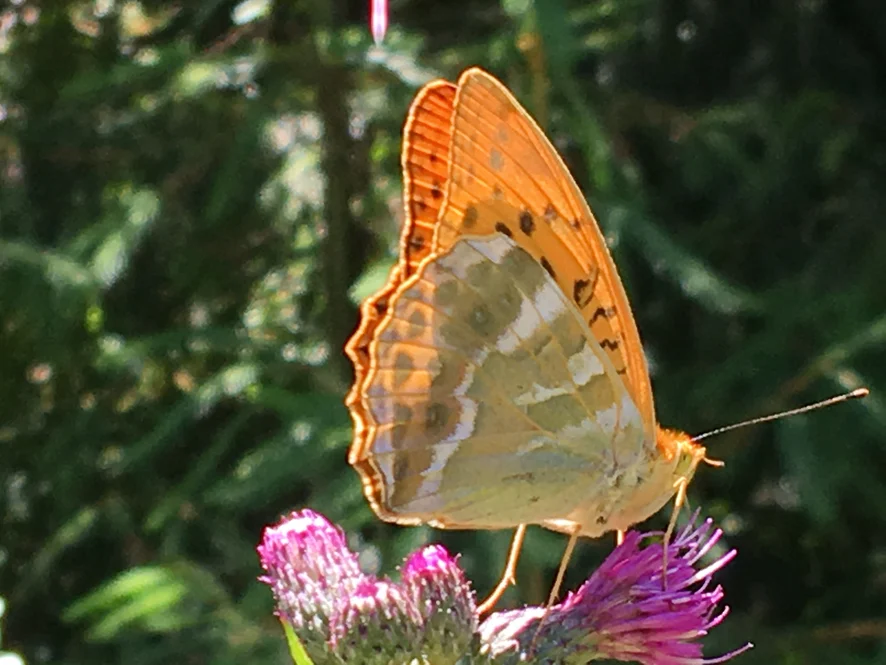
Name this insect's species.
Argynnis paphia
